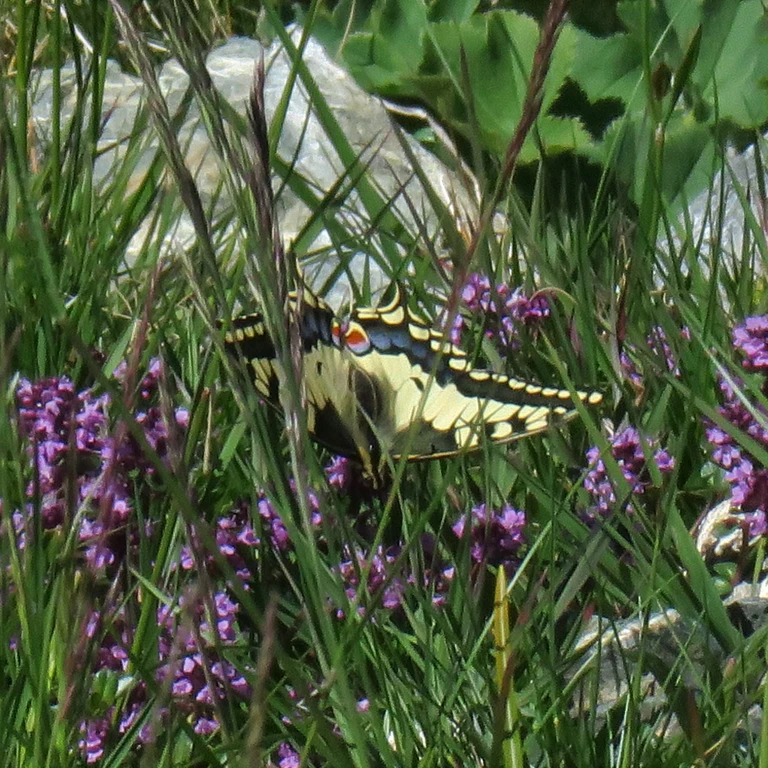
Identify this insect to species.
Papilio machaon
